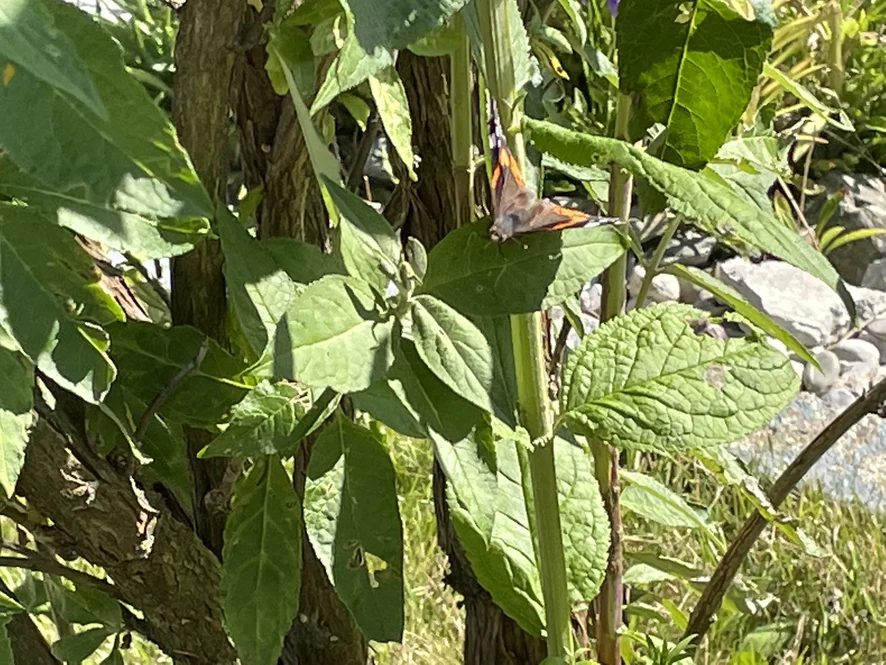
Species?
Vanessa atalanta
